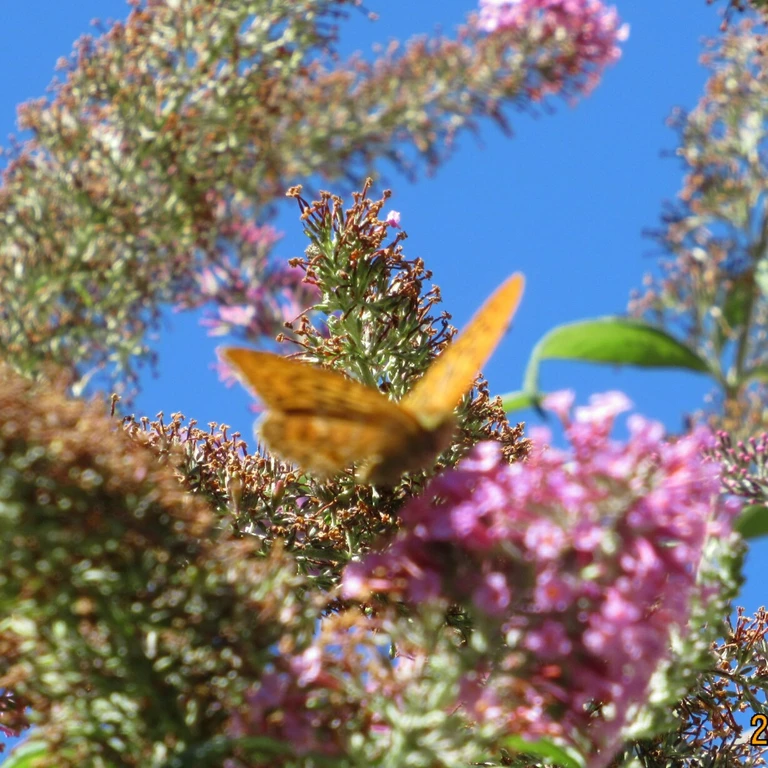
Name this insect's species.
Argynnis paphia
